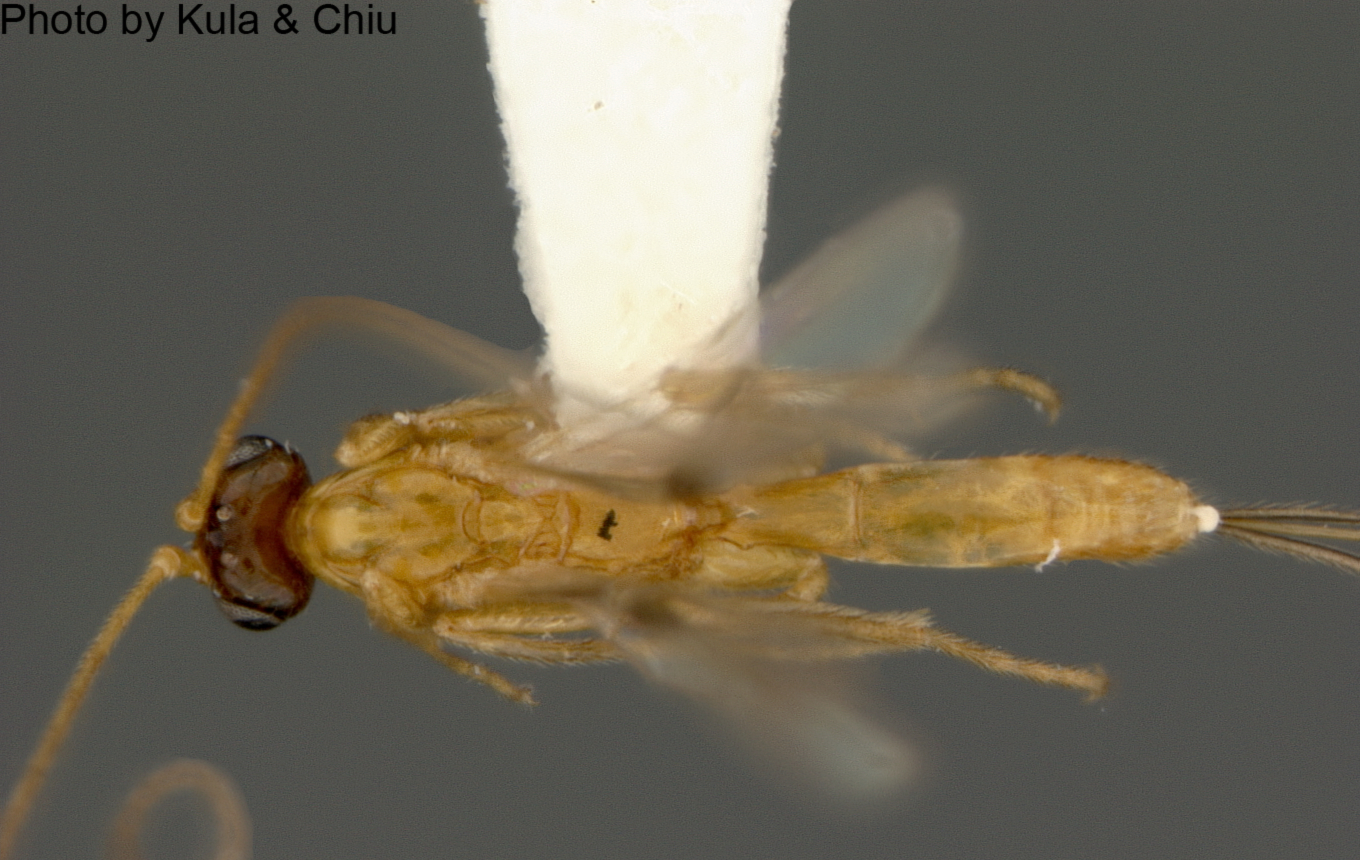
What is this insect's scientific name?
Macrocentrus prolificus
